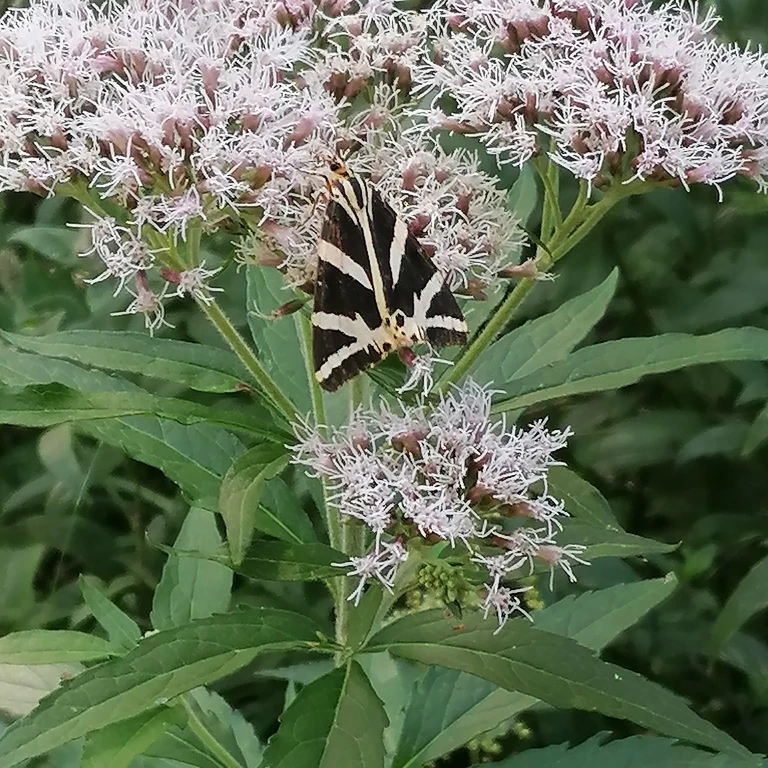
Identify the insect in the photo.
Euplagia quadripunctaria
